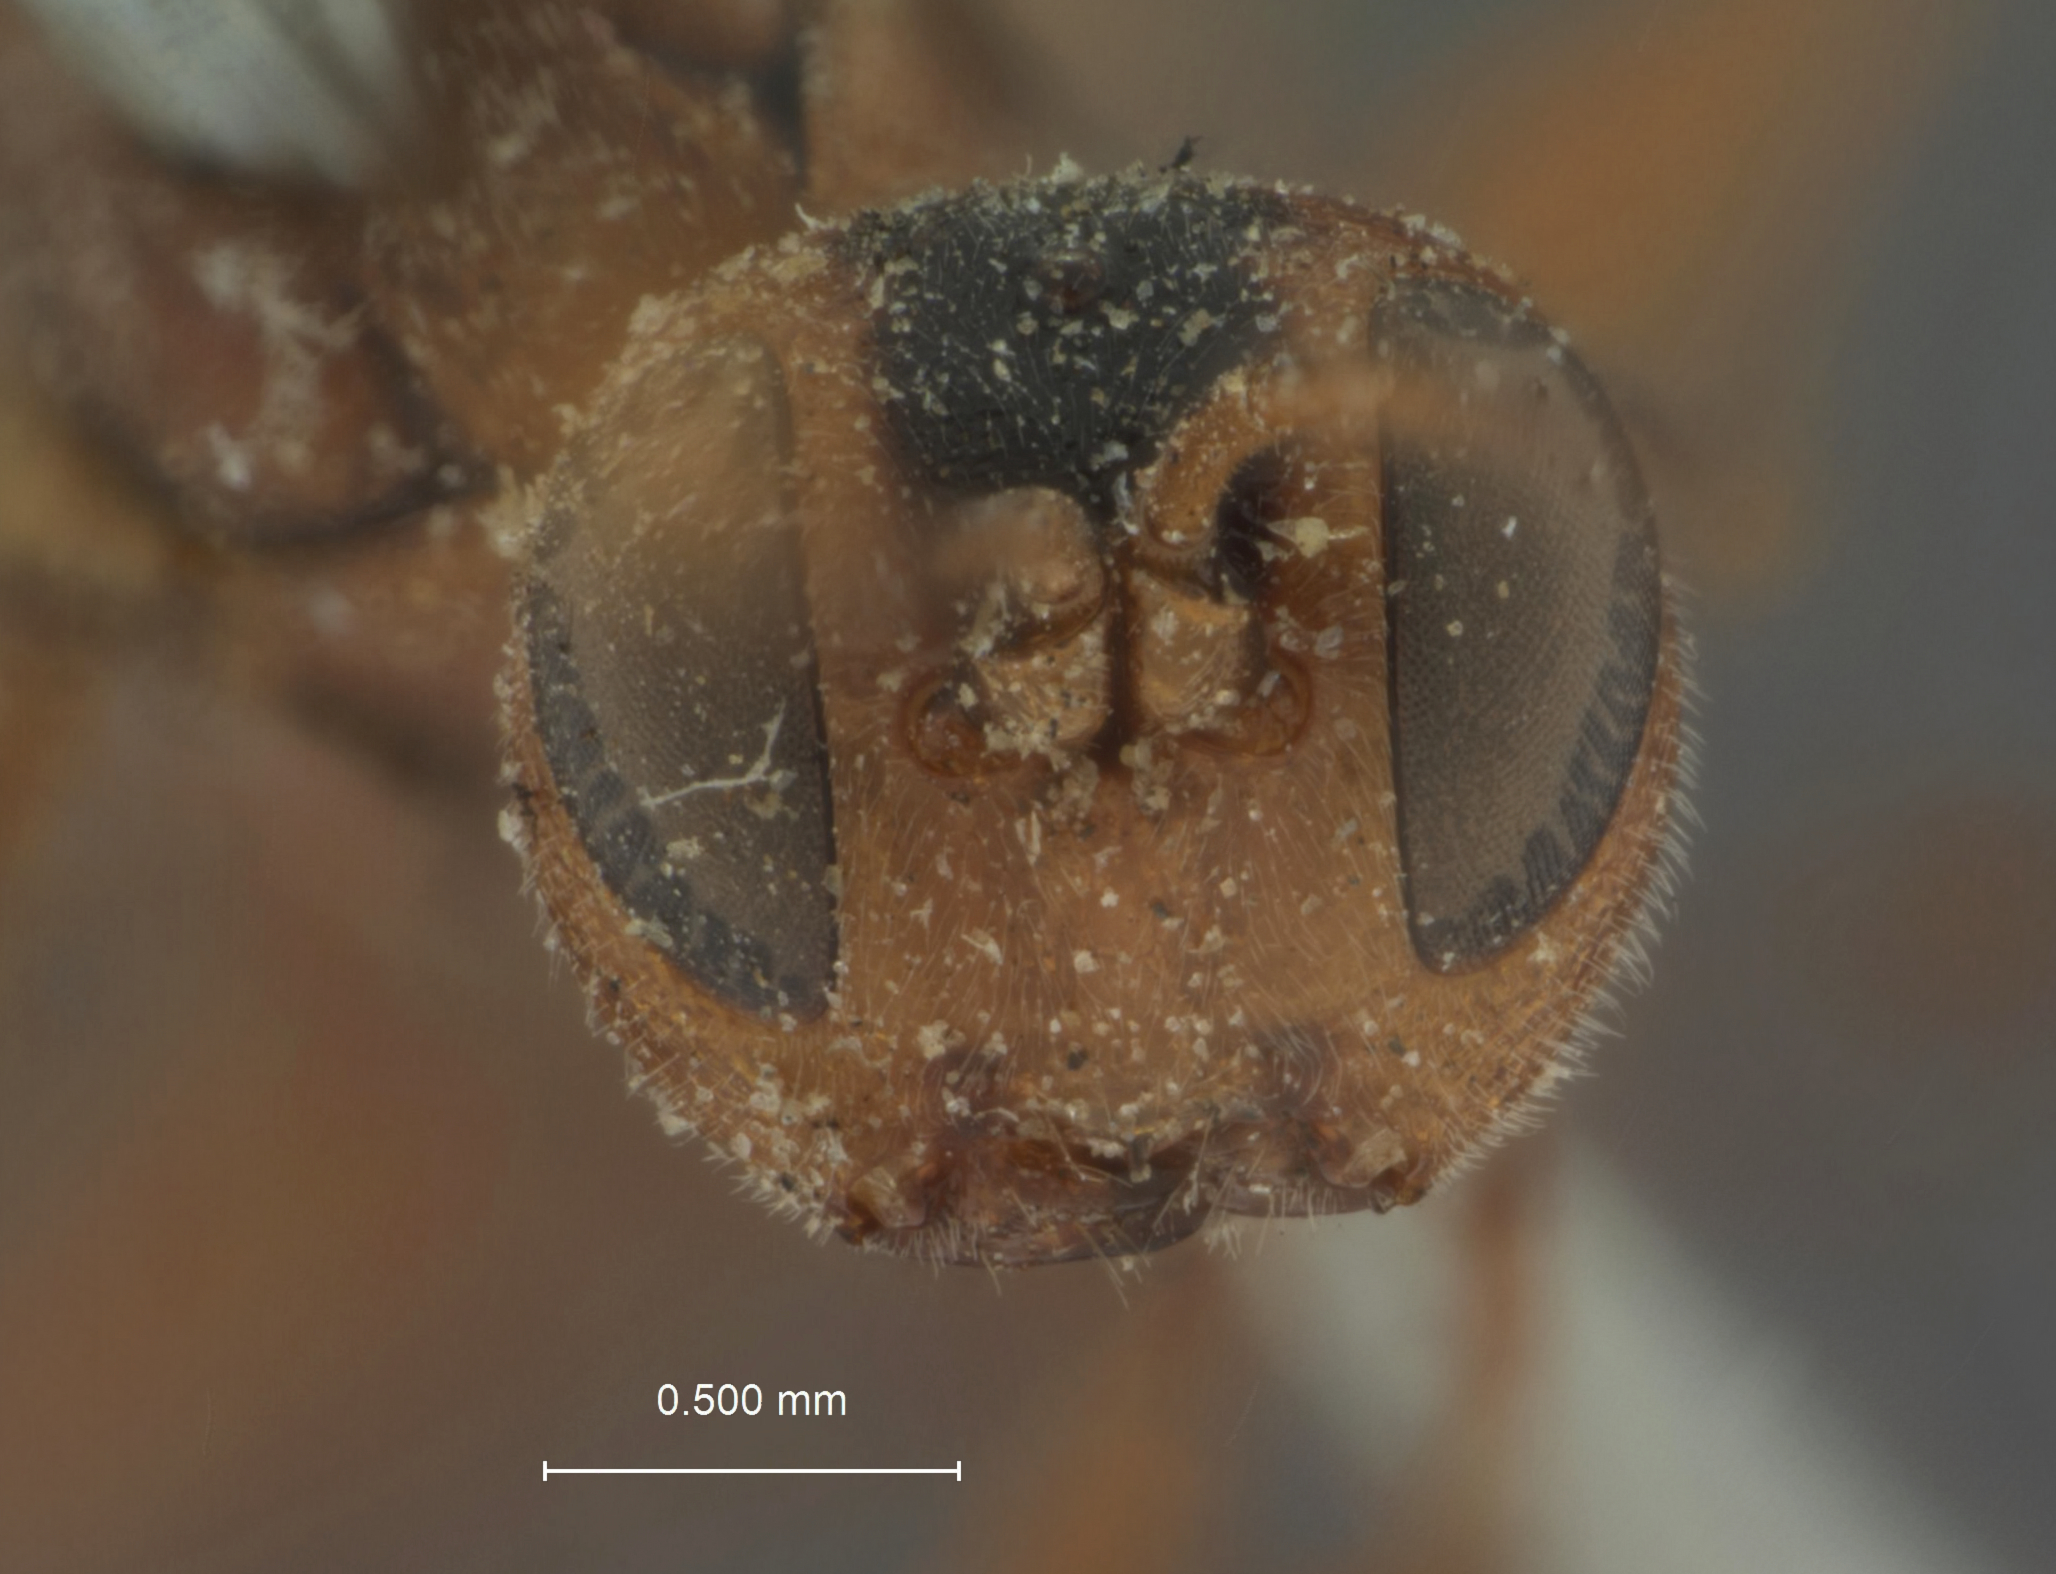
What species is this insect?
Brachycentrus fasciatus
